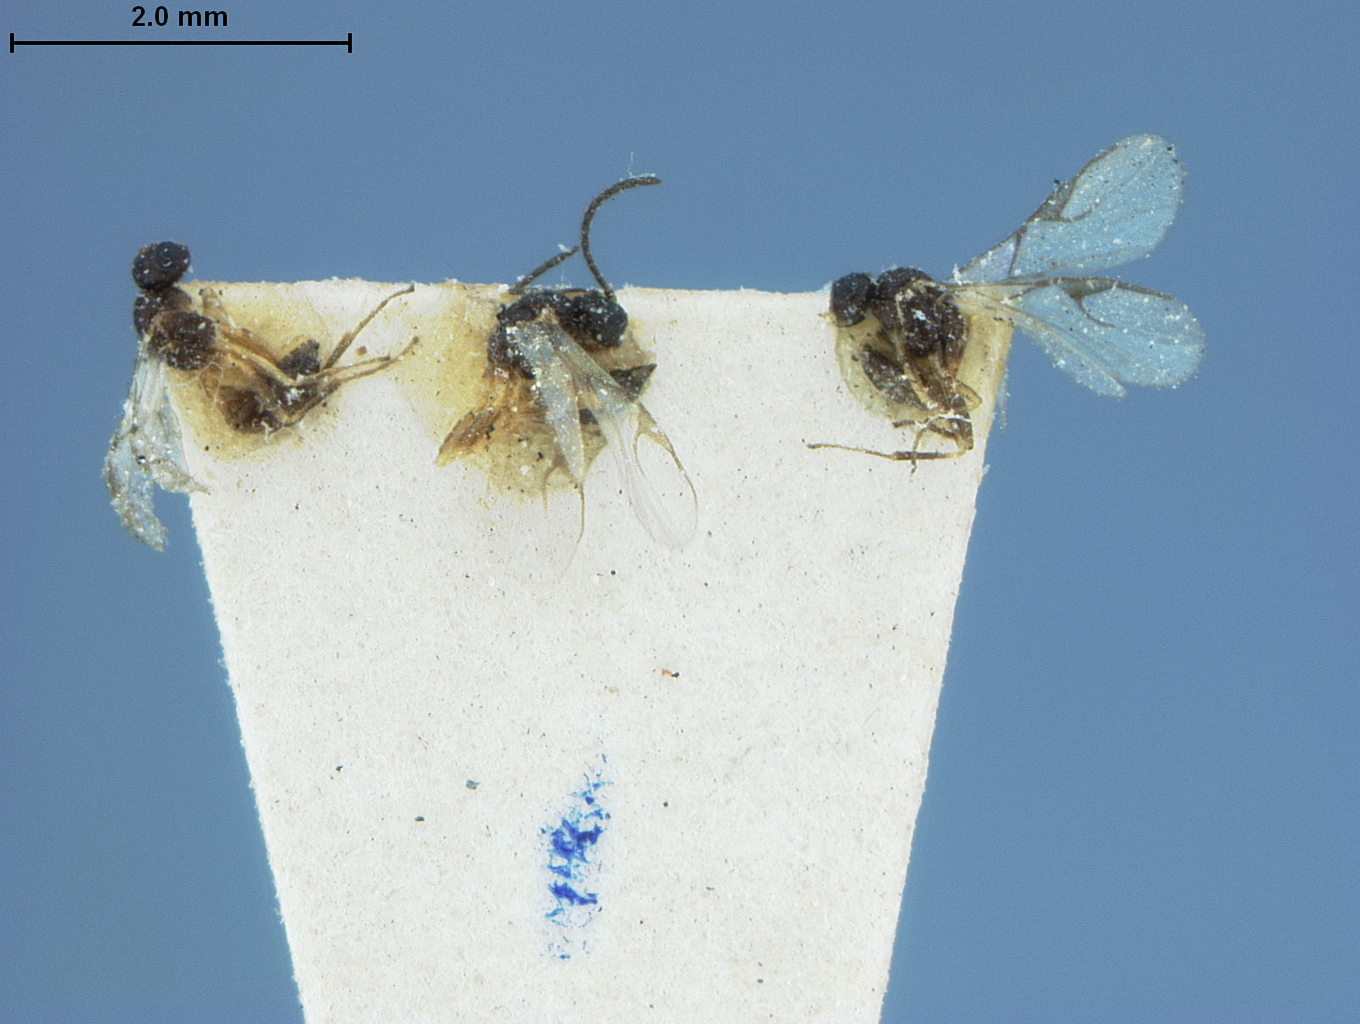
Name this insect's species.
Lipolexis salicaphidis
